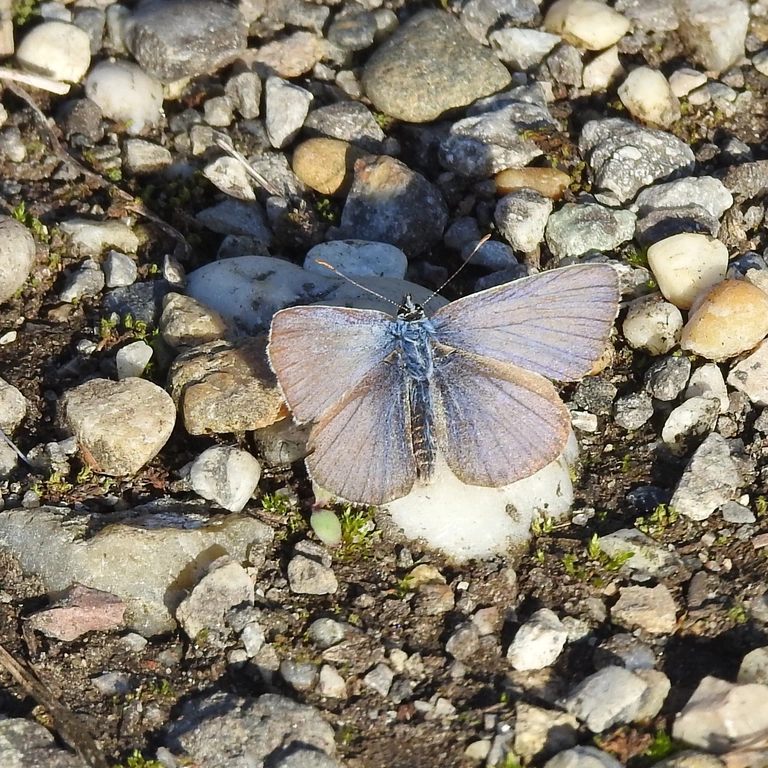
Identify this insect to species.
Polyommatus icarus
